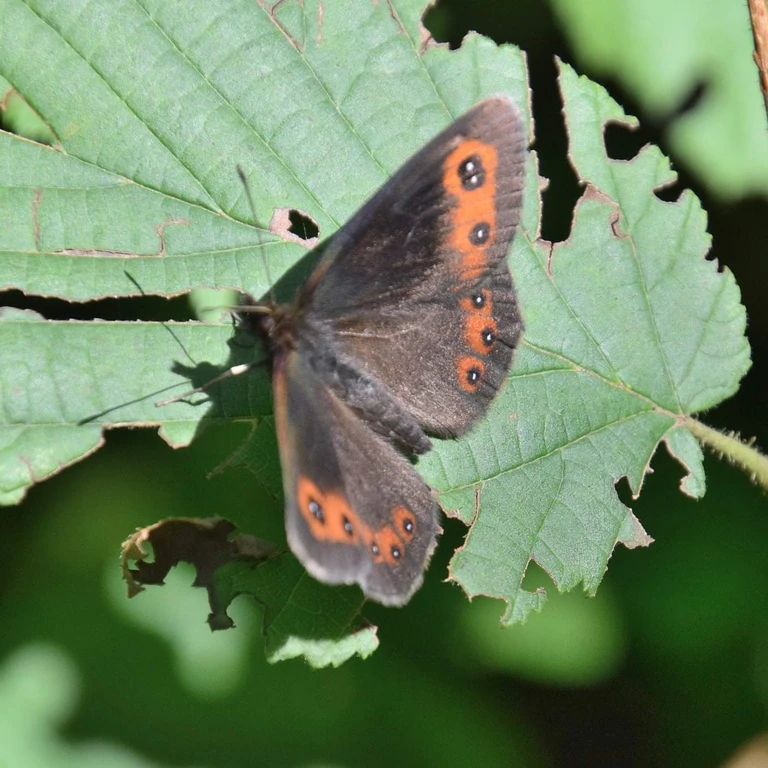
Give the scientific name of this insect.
Erebia aethiops
